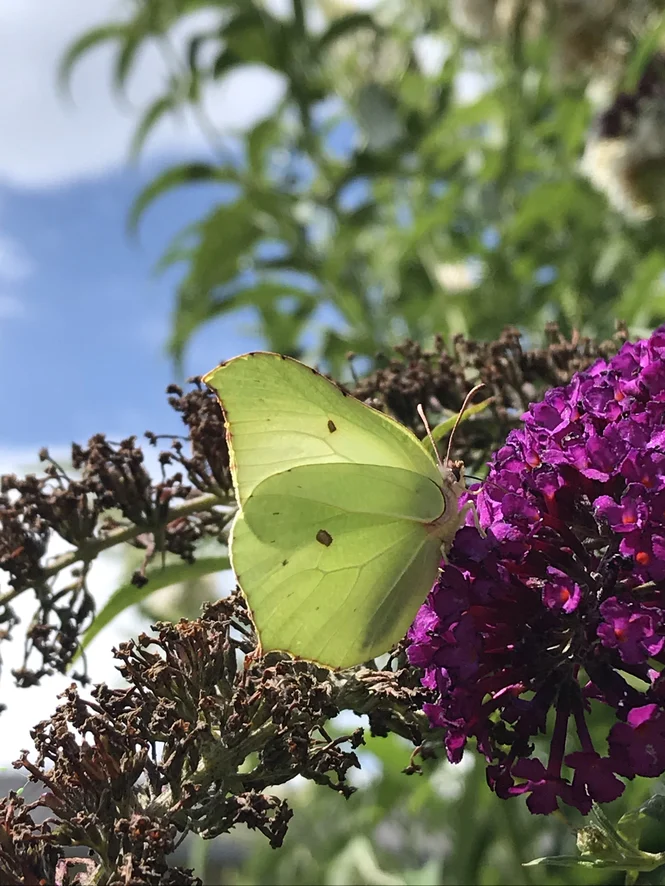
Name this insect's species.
Gonepteryx rhamni
